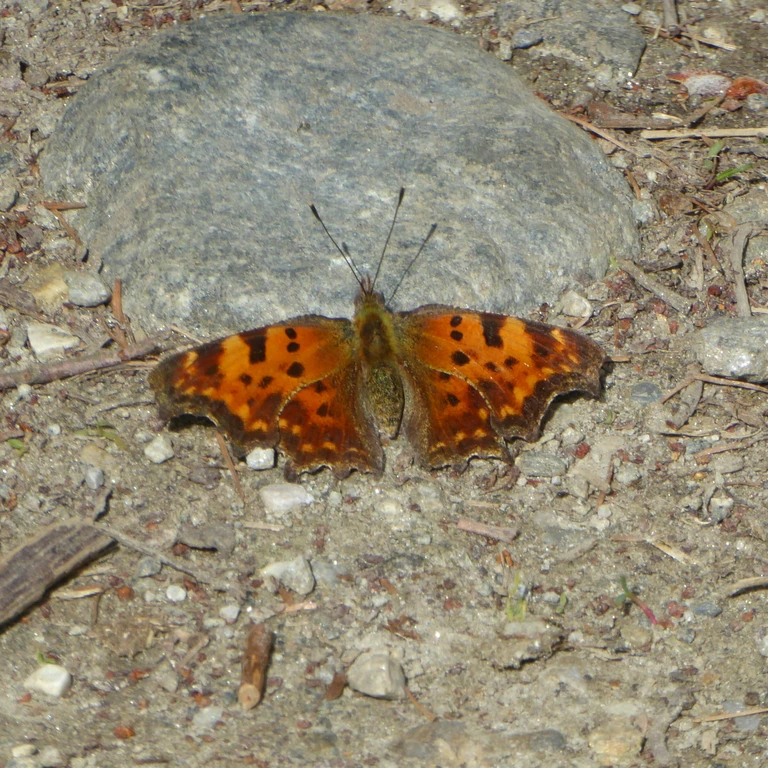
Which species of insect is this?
Polygonia c-album
